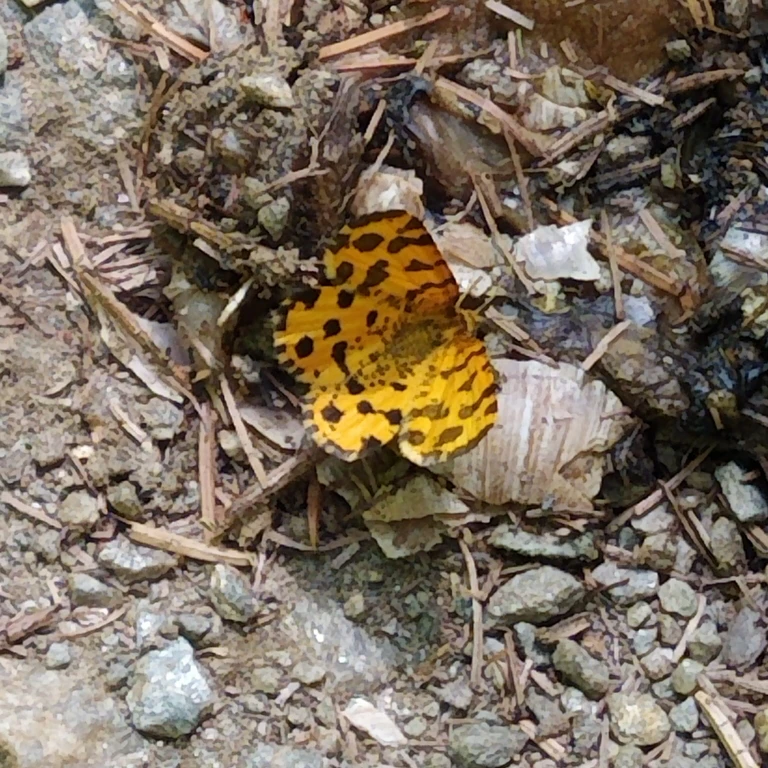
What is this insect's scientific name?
Pseudopanthera macularia
